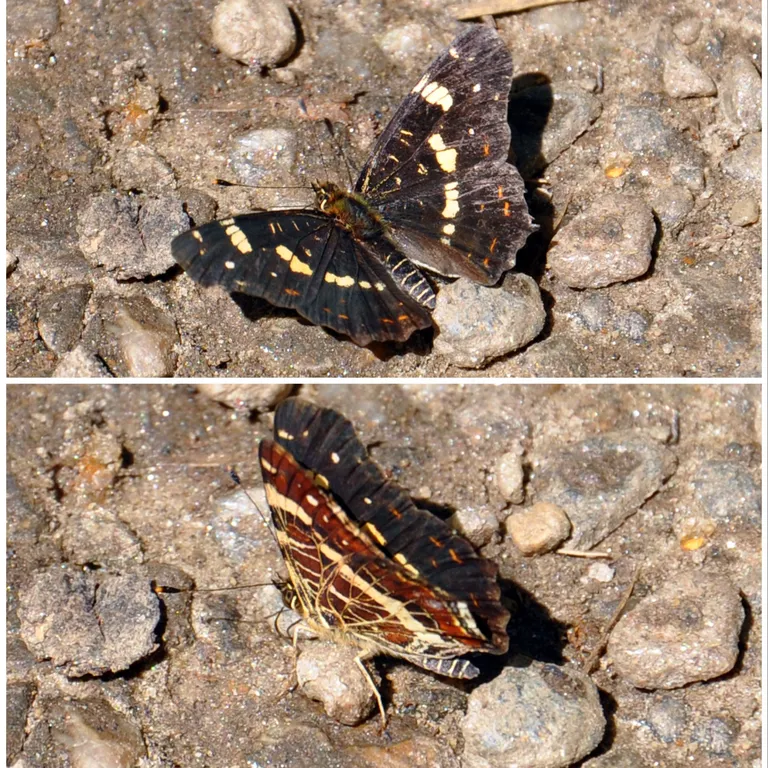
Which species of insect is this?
Araschnia levana
